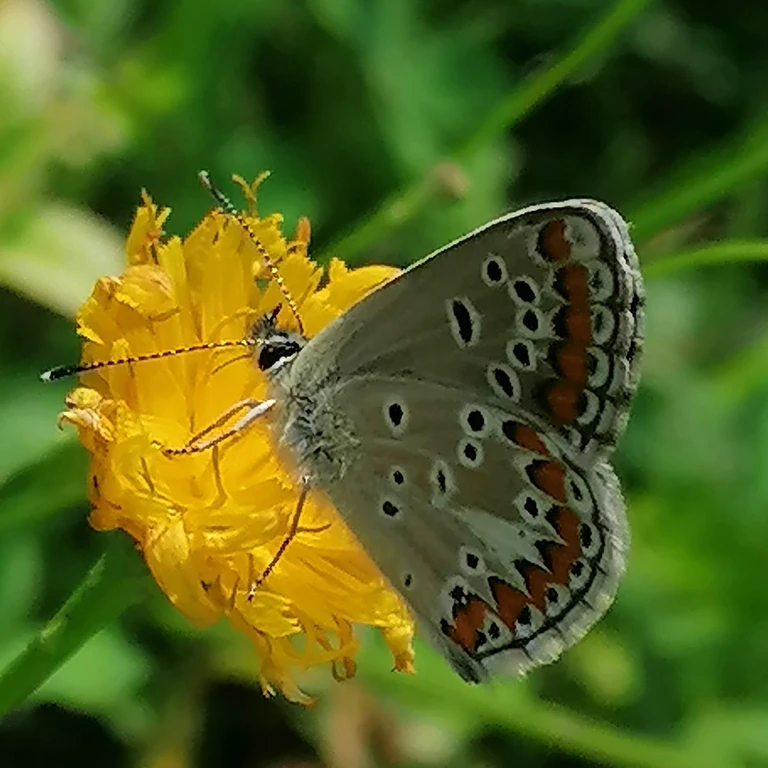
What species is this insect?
Aricia agestis/artaxerxes
